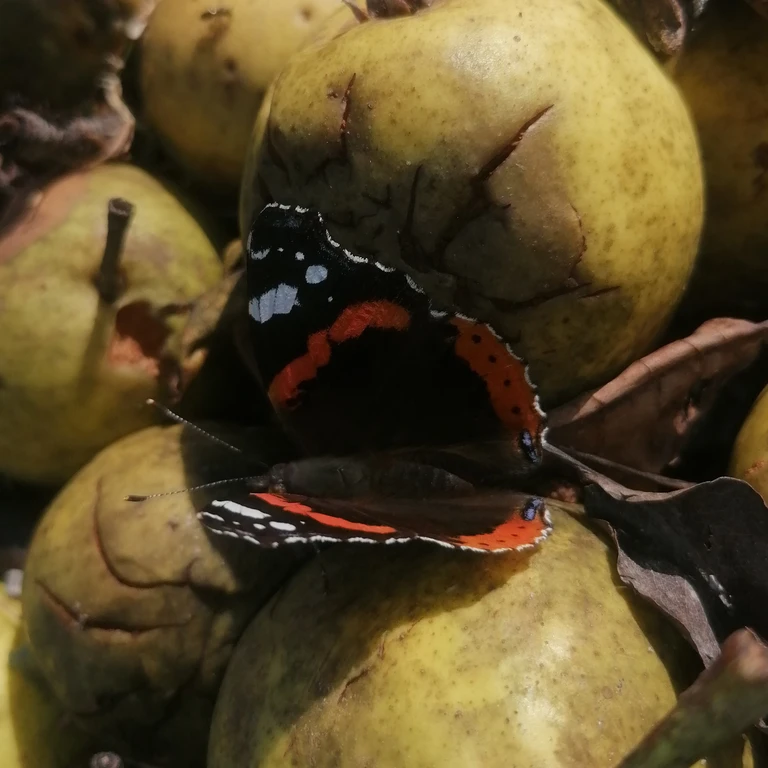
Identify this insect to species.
Vanessa atalanta
